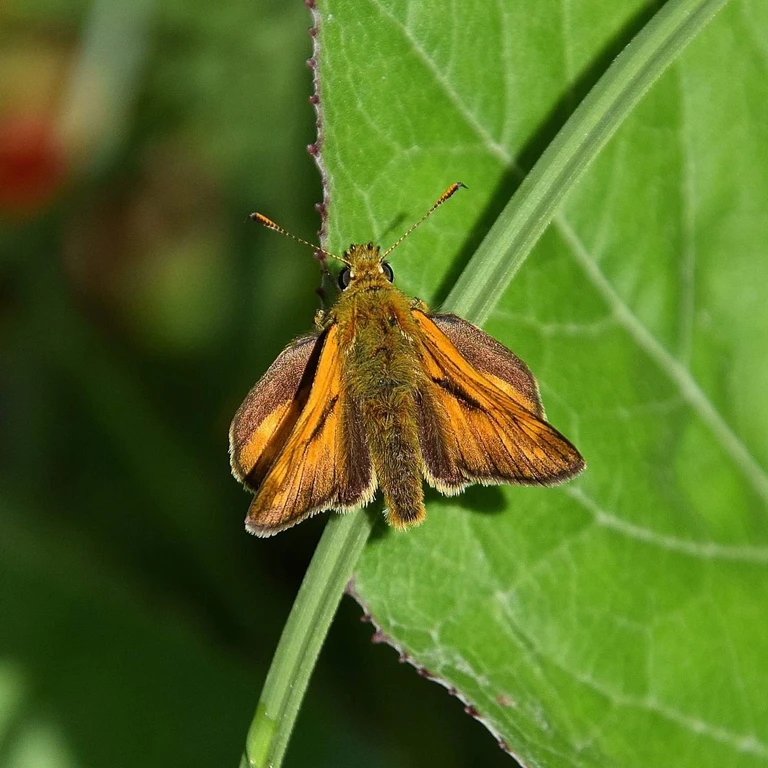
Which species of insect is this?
Ochlodes sylvanus (also Ochlodes venata)
